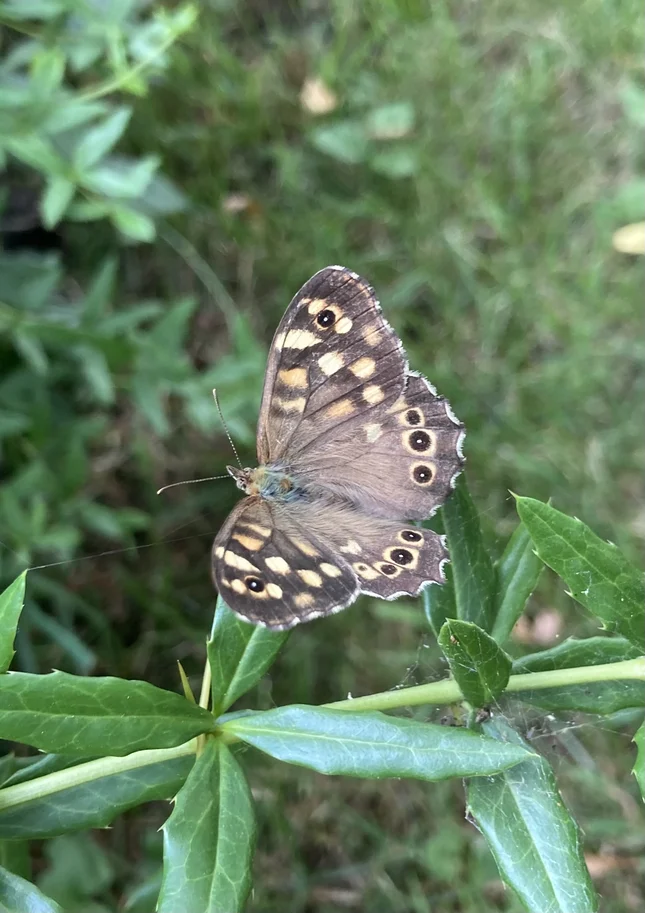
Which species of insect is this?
Pararge aegeria
